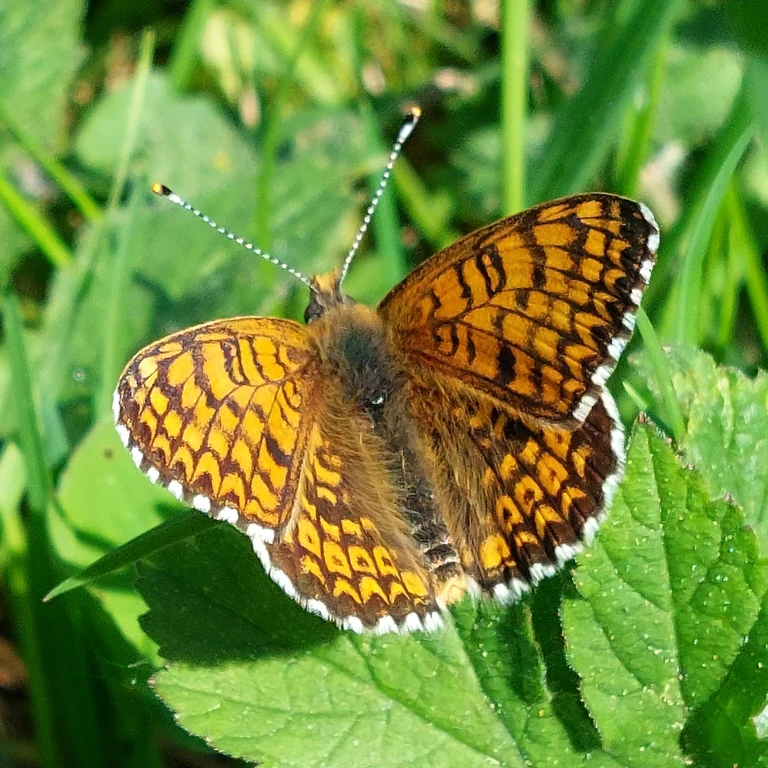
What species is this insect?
Melitaea cinxia
